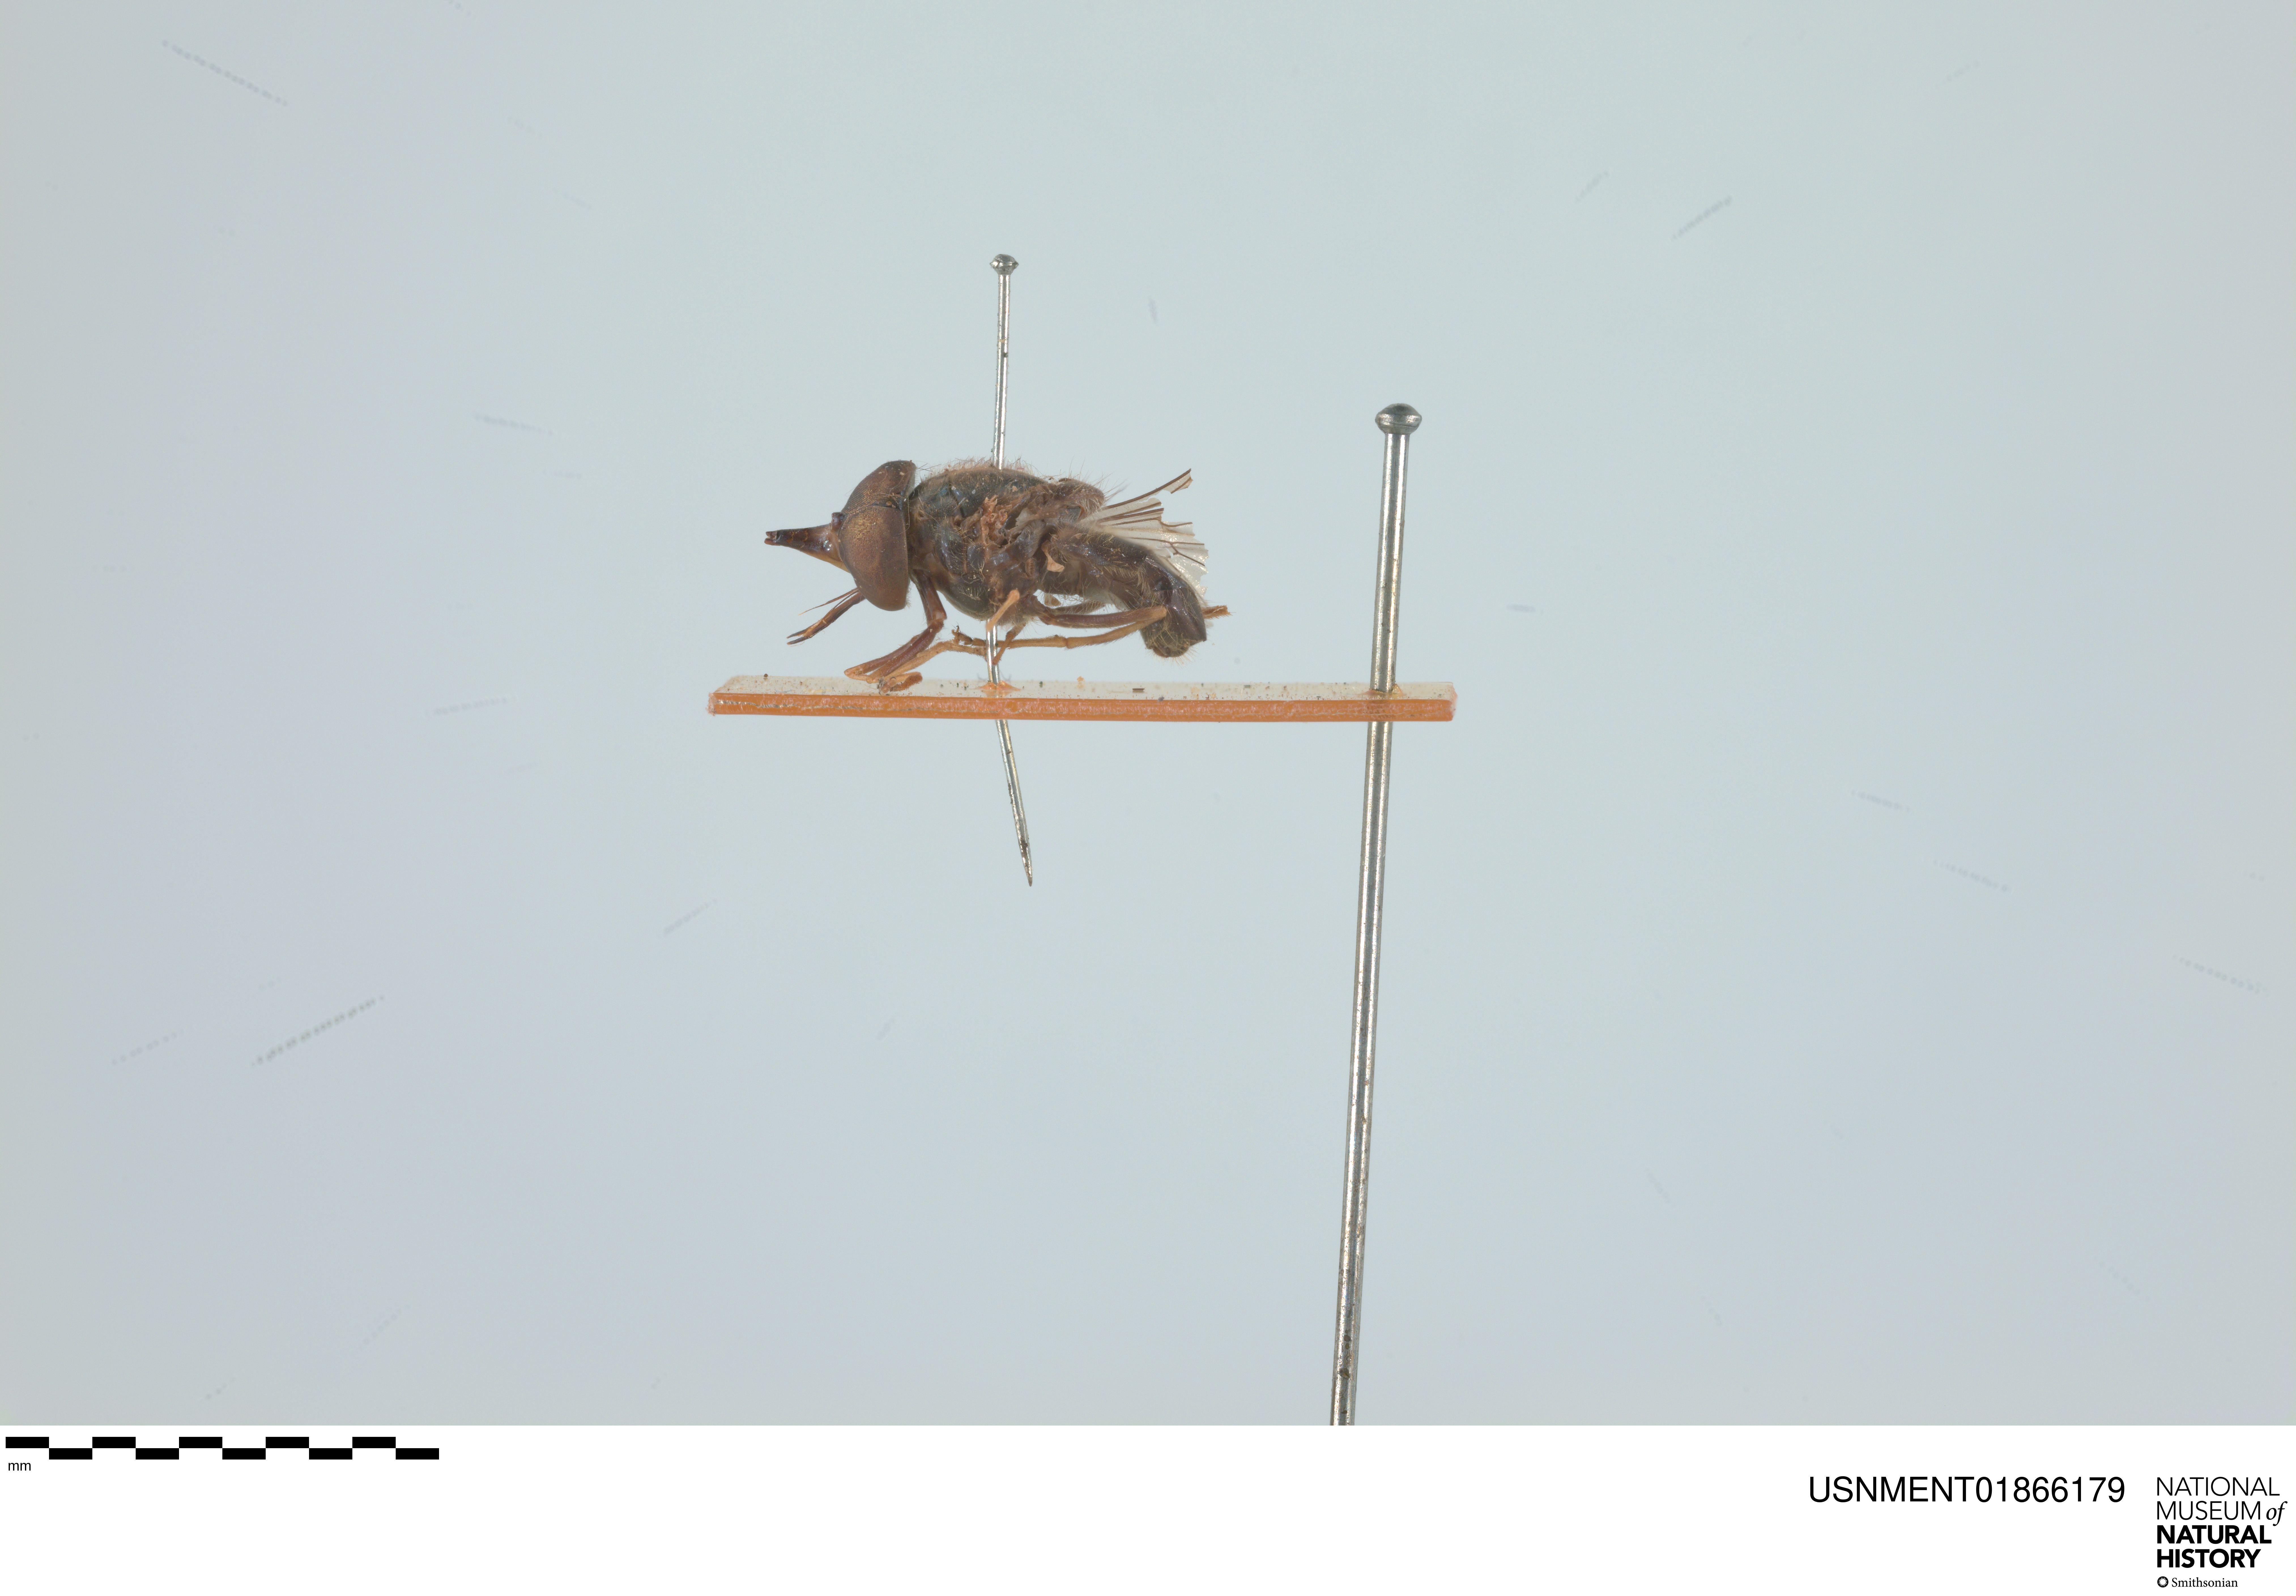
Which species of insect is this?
Rhingia orthoneurina
